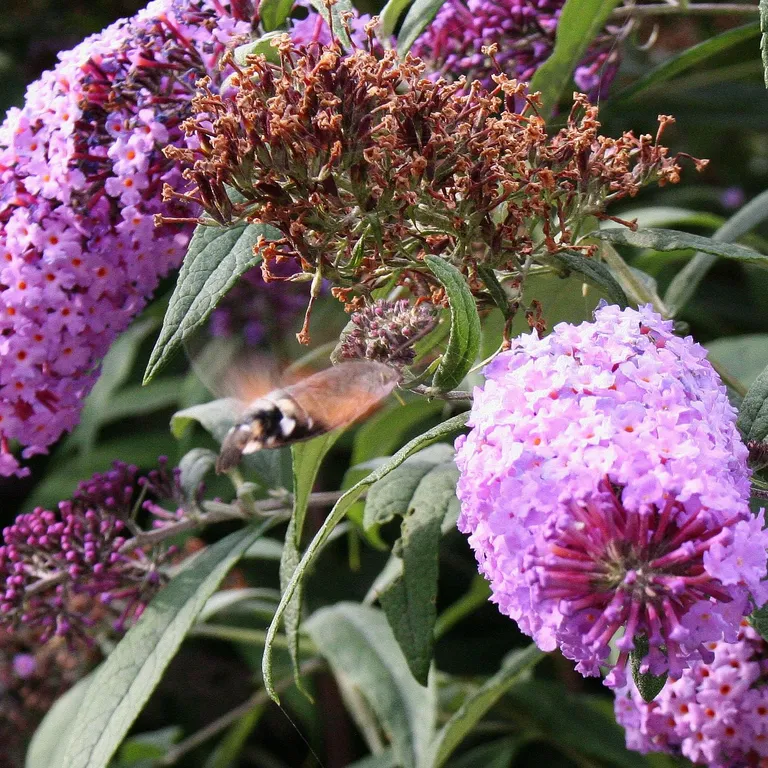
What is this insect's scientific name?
Macroglossum stellatarum
